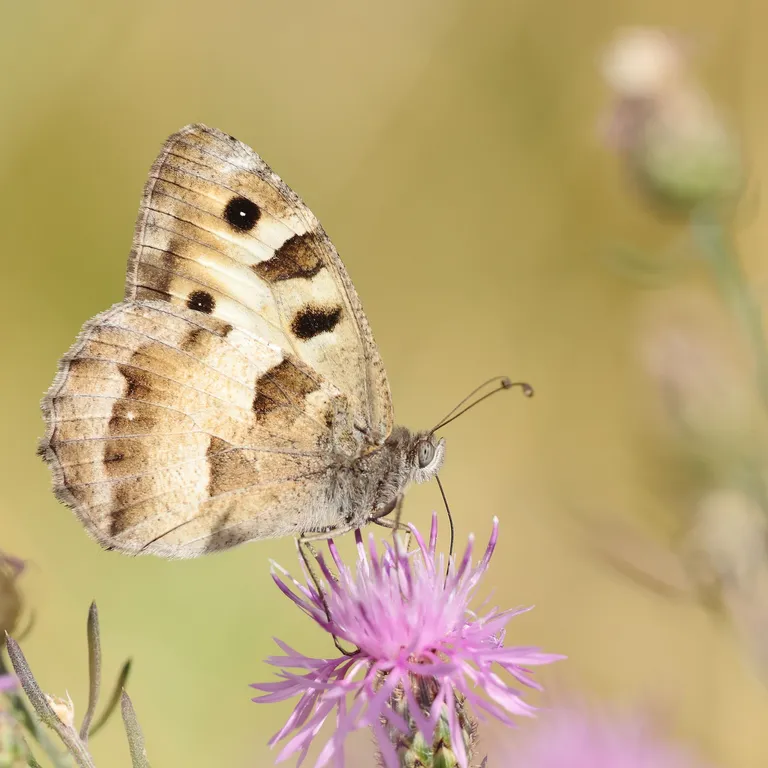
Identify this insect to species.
Chazara briseis (also Satyrus briseis)
